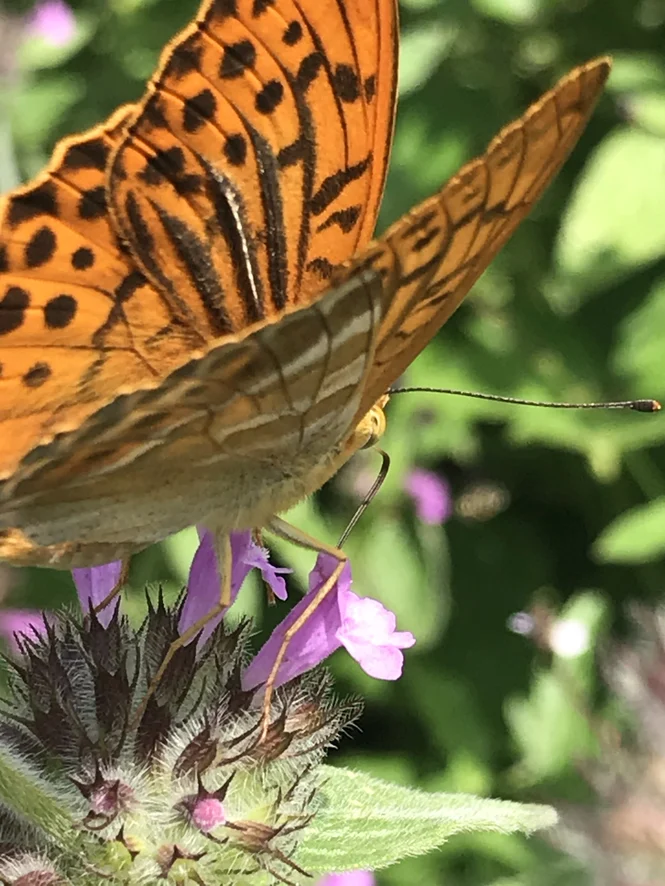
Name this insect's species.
Argynnis paphia
